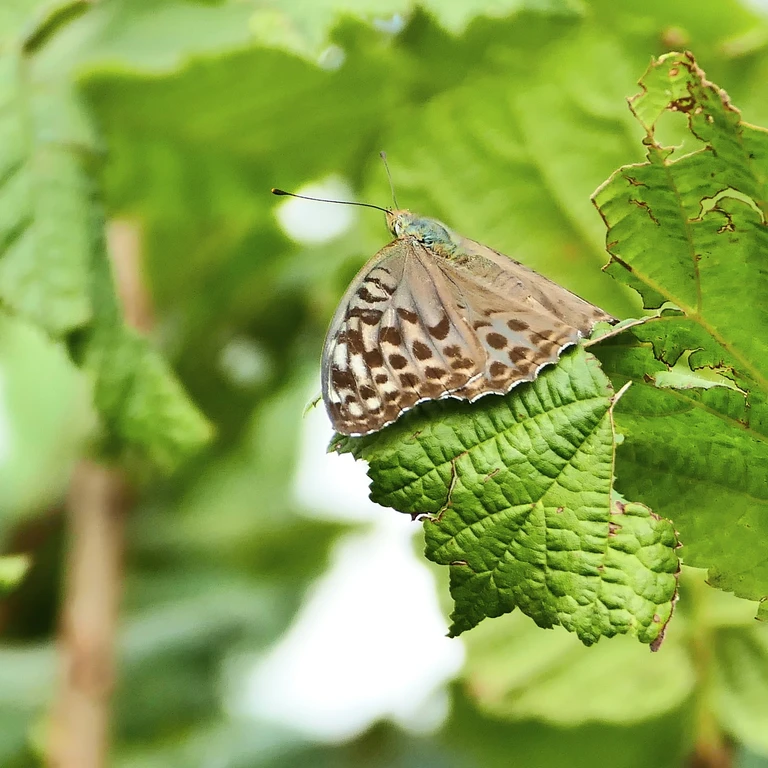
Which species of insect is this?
Argynnis paphia
